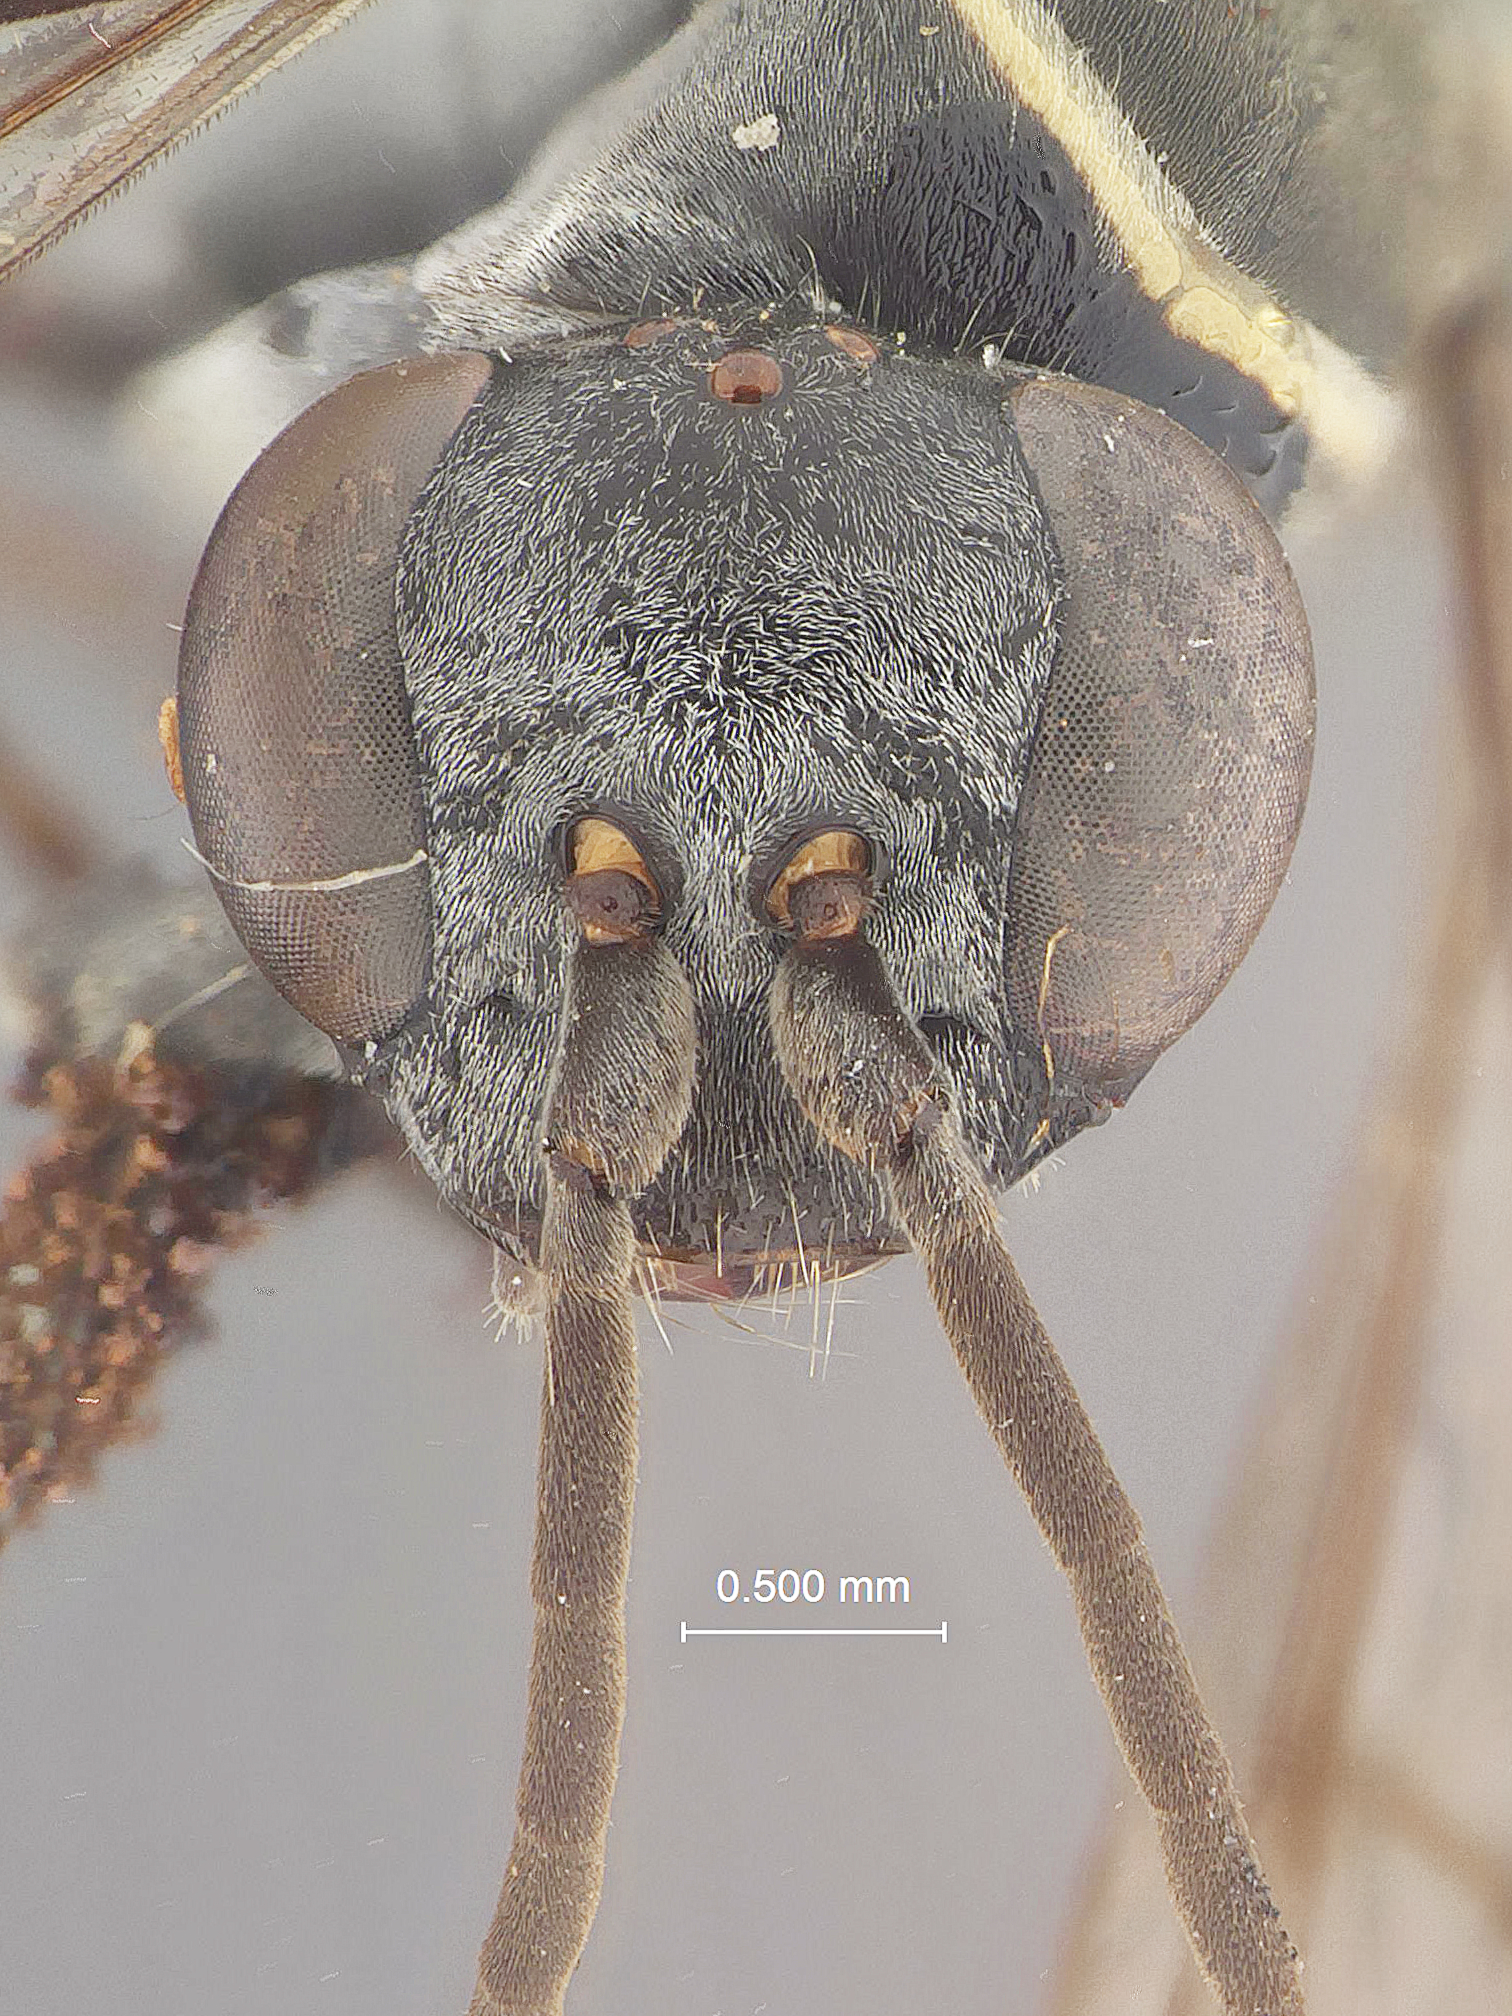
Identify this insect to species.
Gymnochares tibialis
